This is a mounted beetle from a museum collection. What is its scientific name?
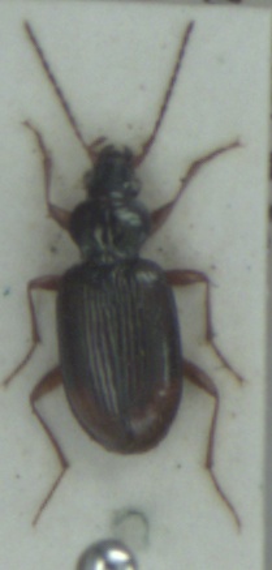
Bembidion lunatum
